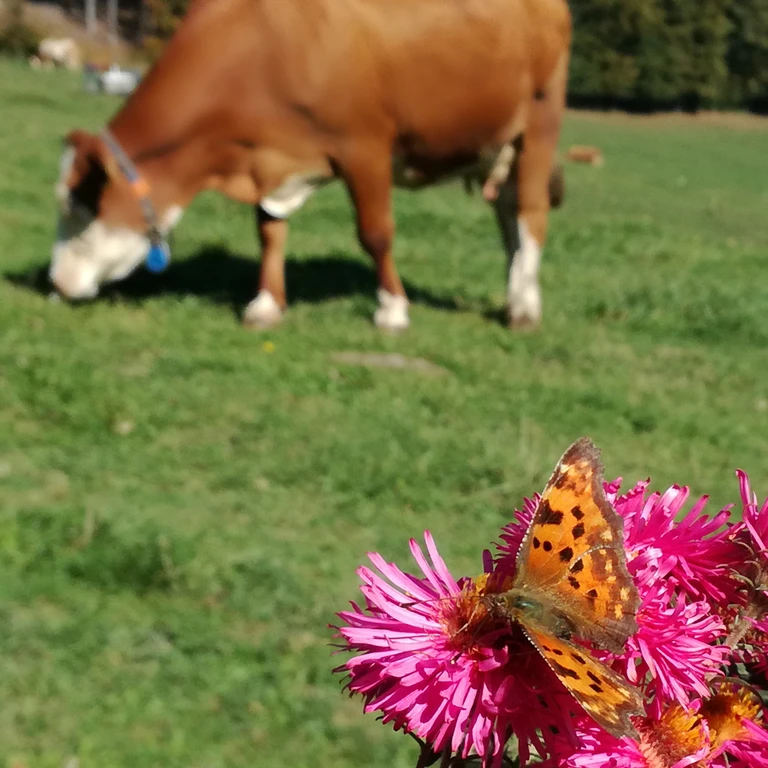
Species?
Polygonia c-album
